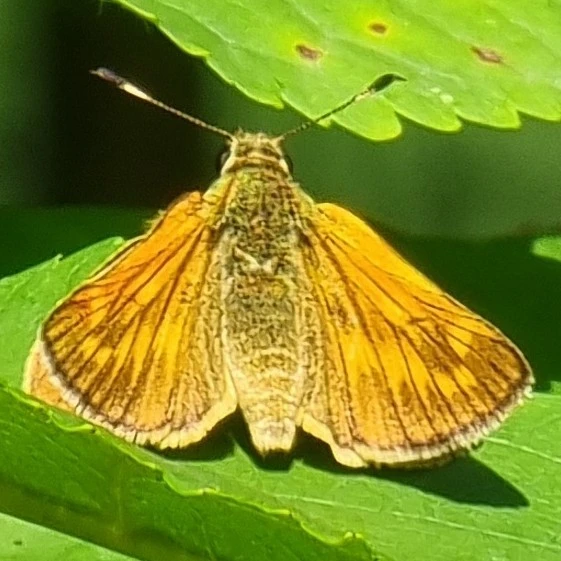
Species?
Ochlodes sylvanus (also Ochlodes venata)
